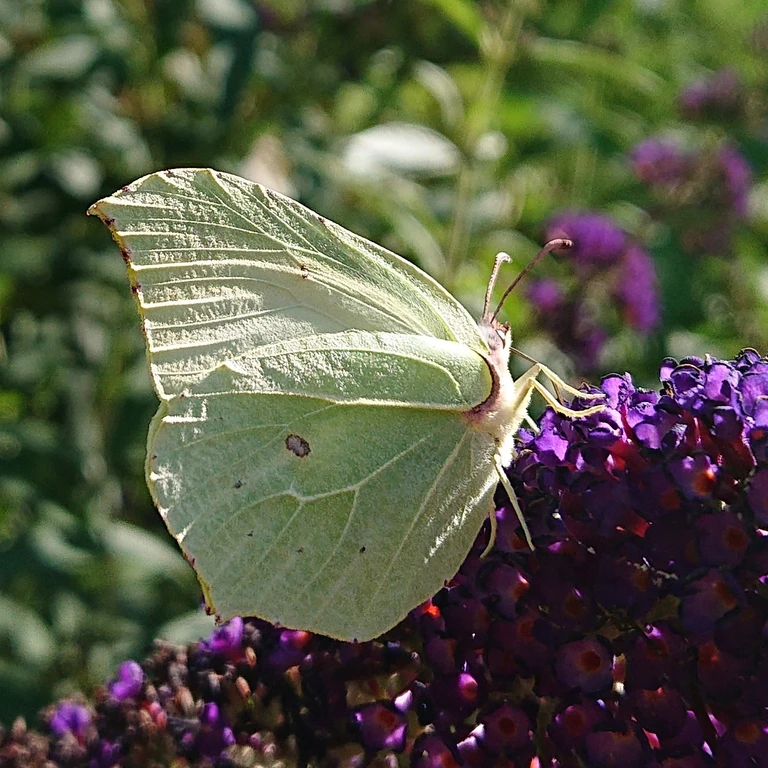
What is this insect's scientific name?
Gonepteryx rhamni
